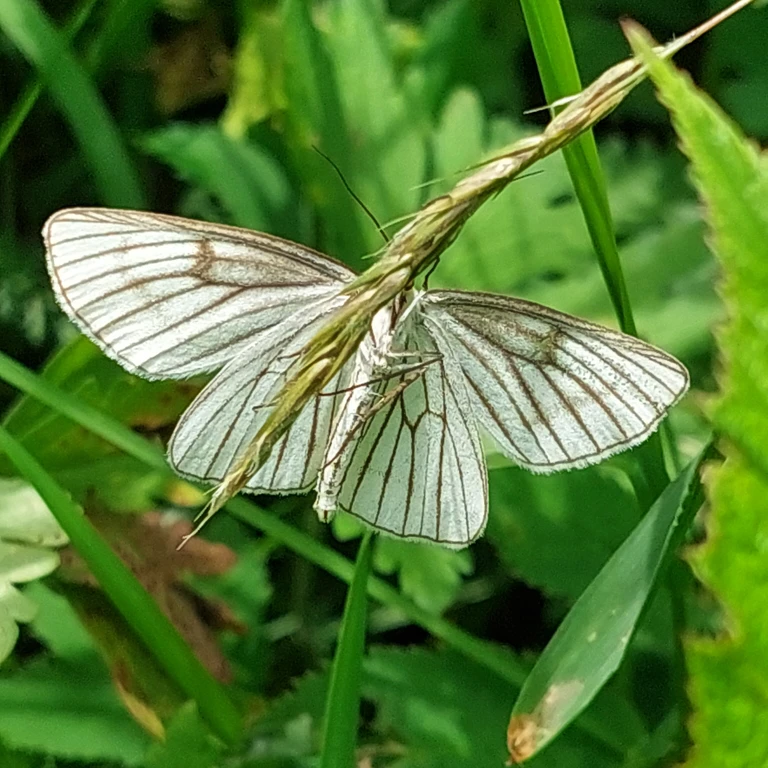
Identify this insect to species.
Siona lineata
